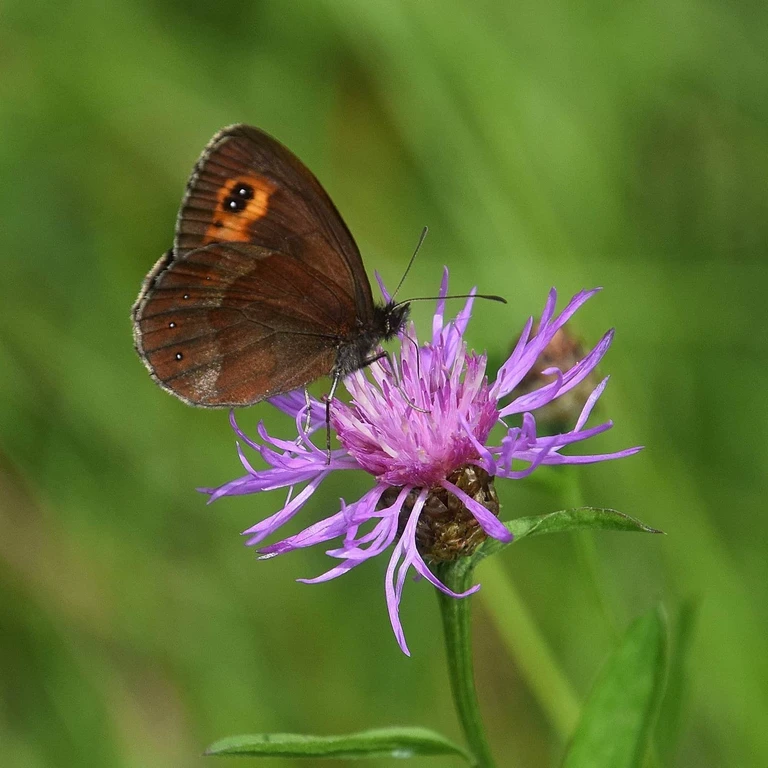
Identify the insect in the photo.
Erebia aethiops
